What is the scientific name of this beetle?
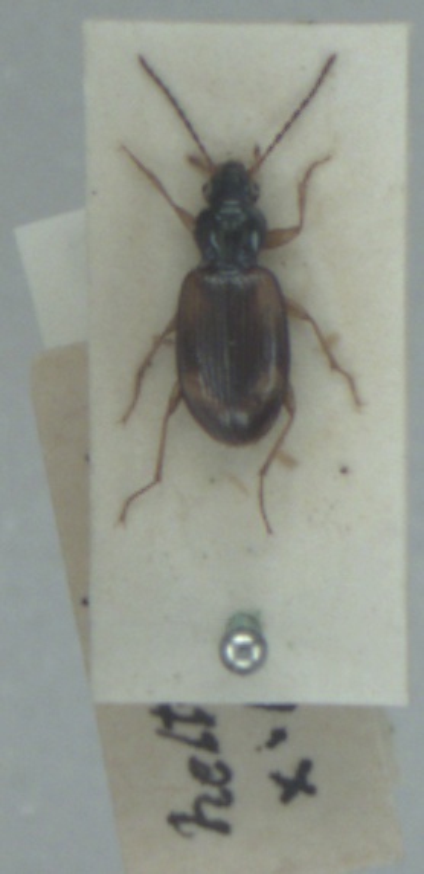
Bembidion tetracolum
